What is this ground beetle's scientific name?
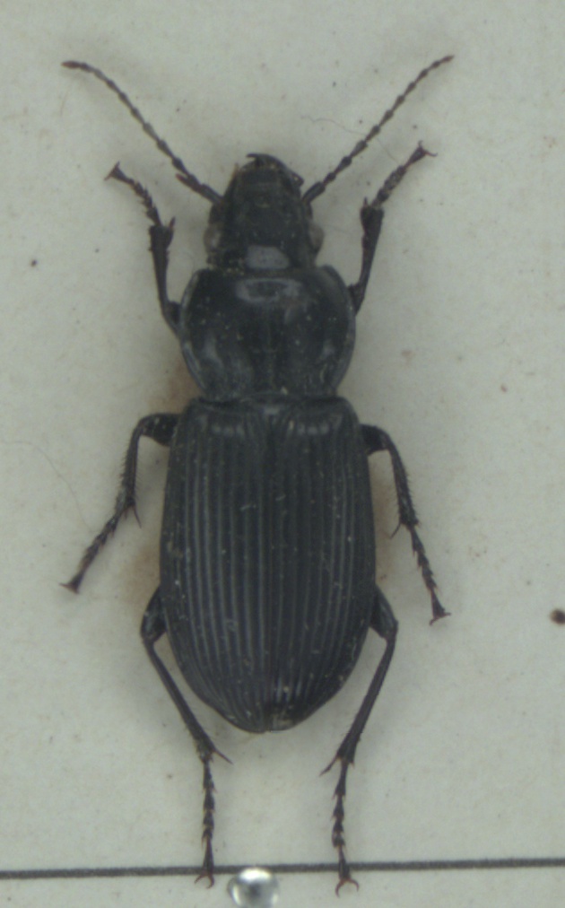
Pterostichus melanarius
